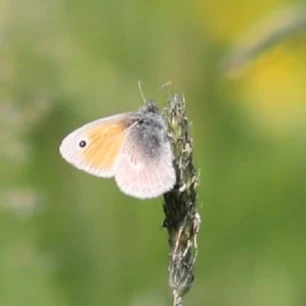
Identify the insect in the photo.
Coenonympha pamphilus
